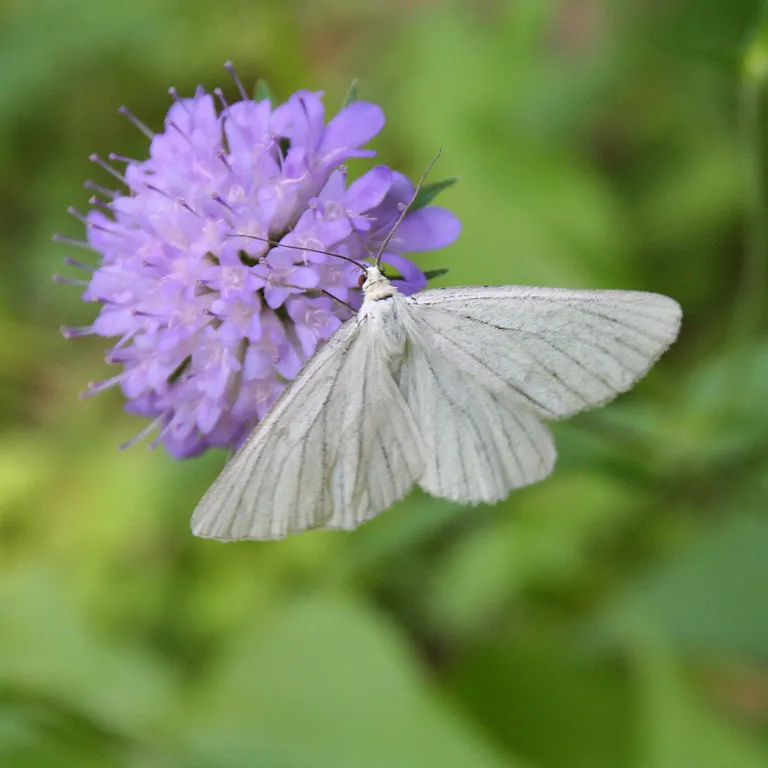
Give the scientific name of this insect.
Siona lineata
